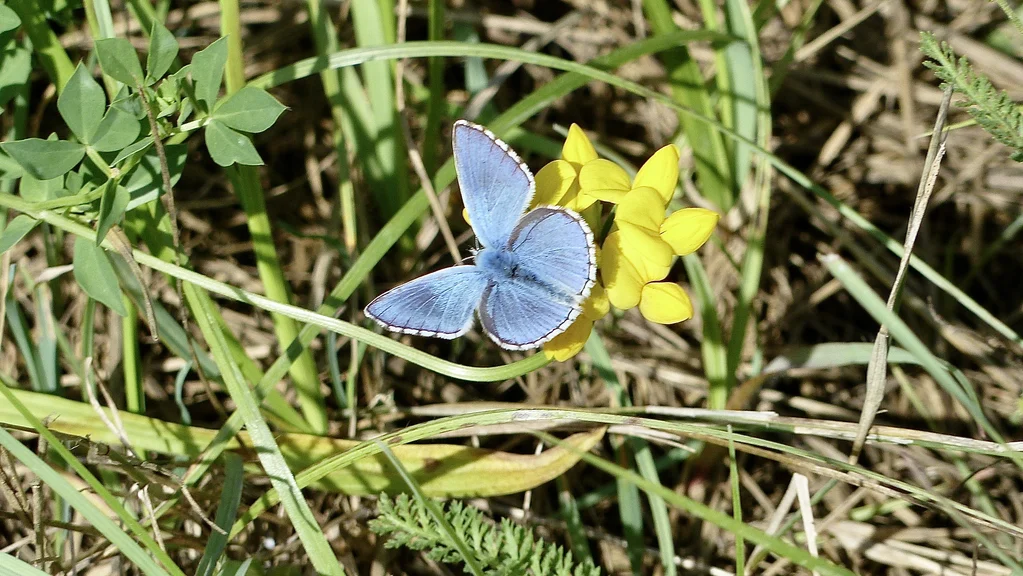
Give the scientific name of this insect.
Lysandra bellargus
